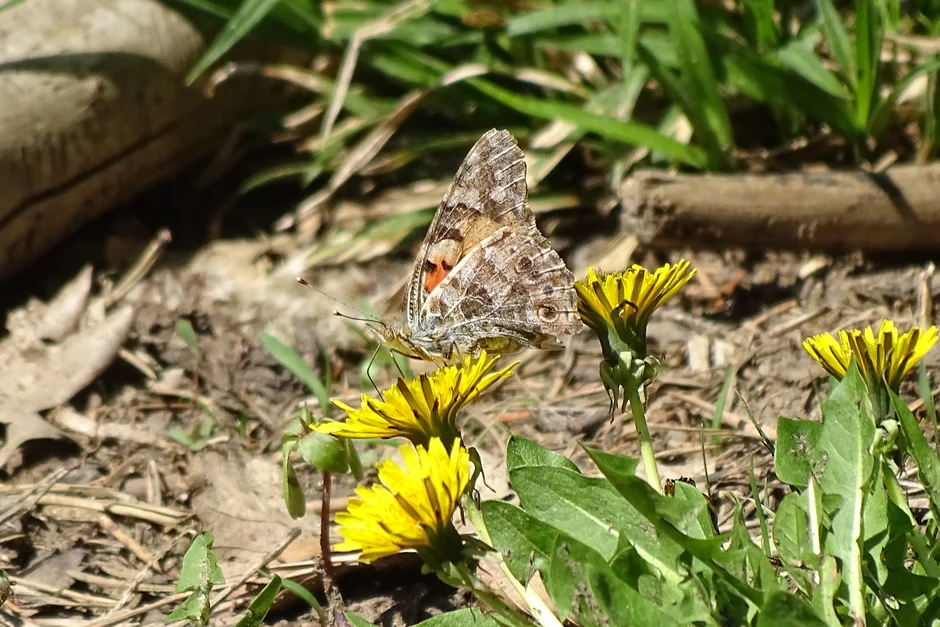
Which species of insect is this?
Vanessa cardui
